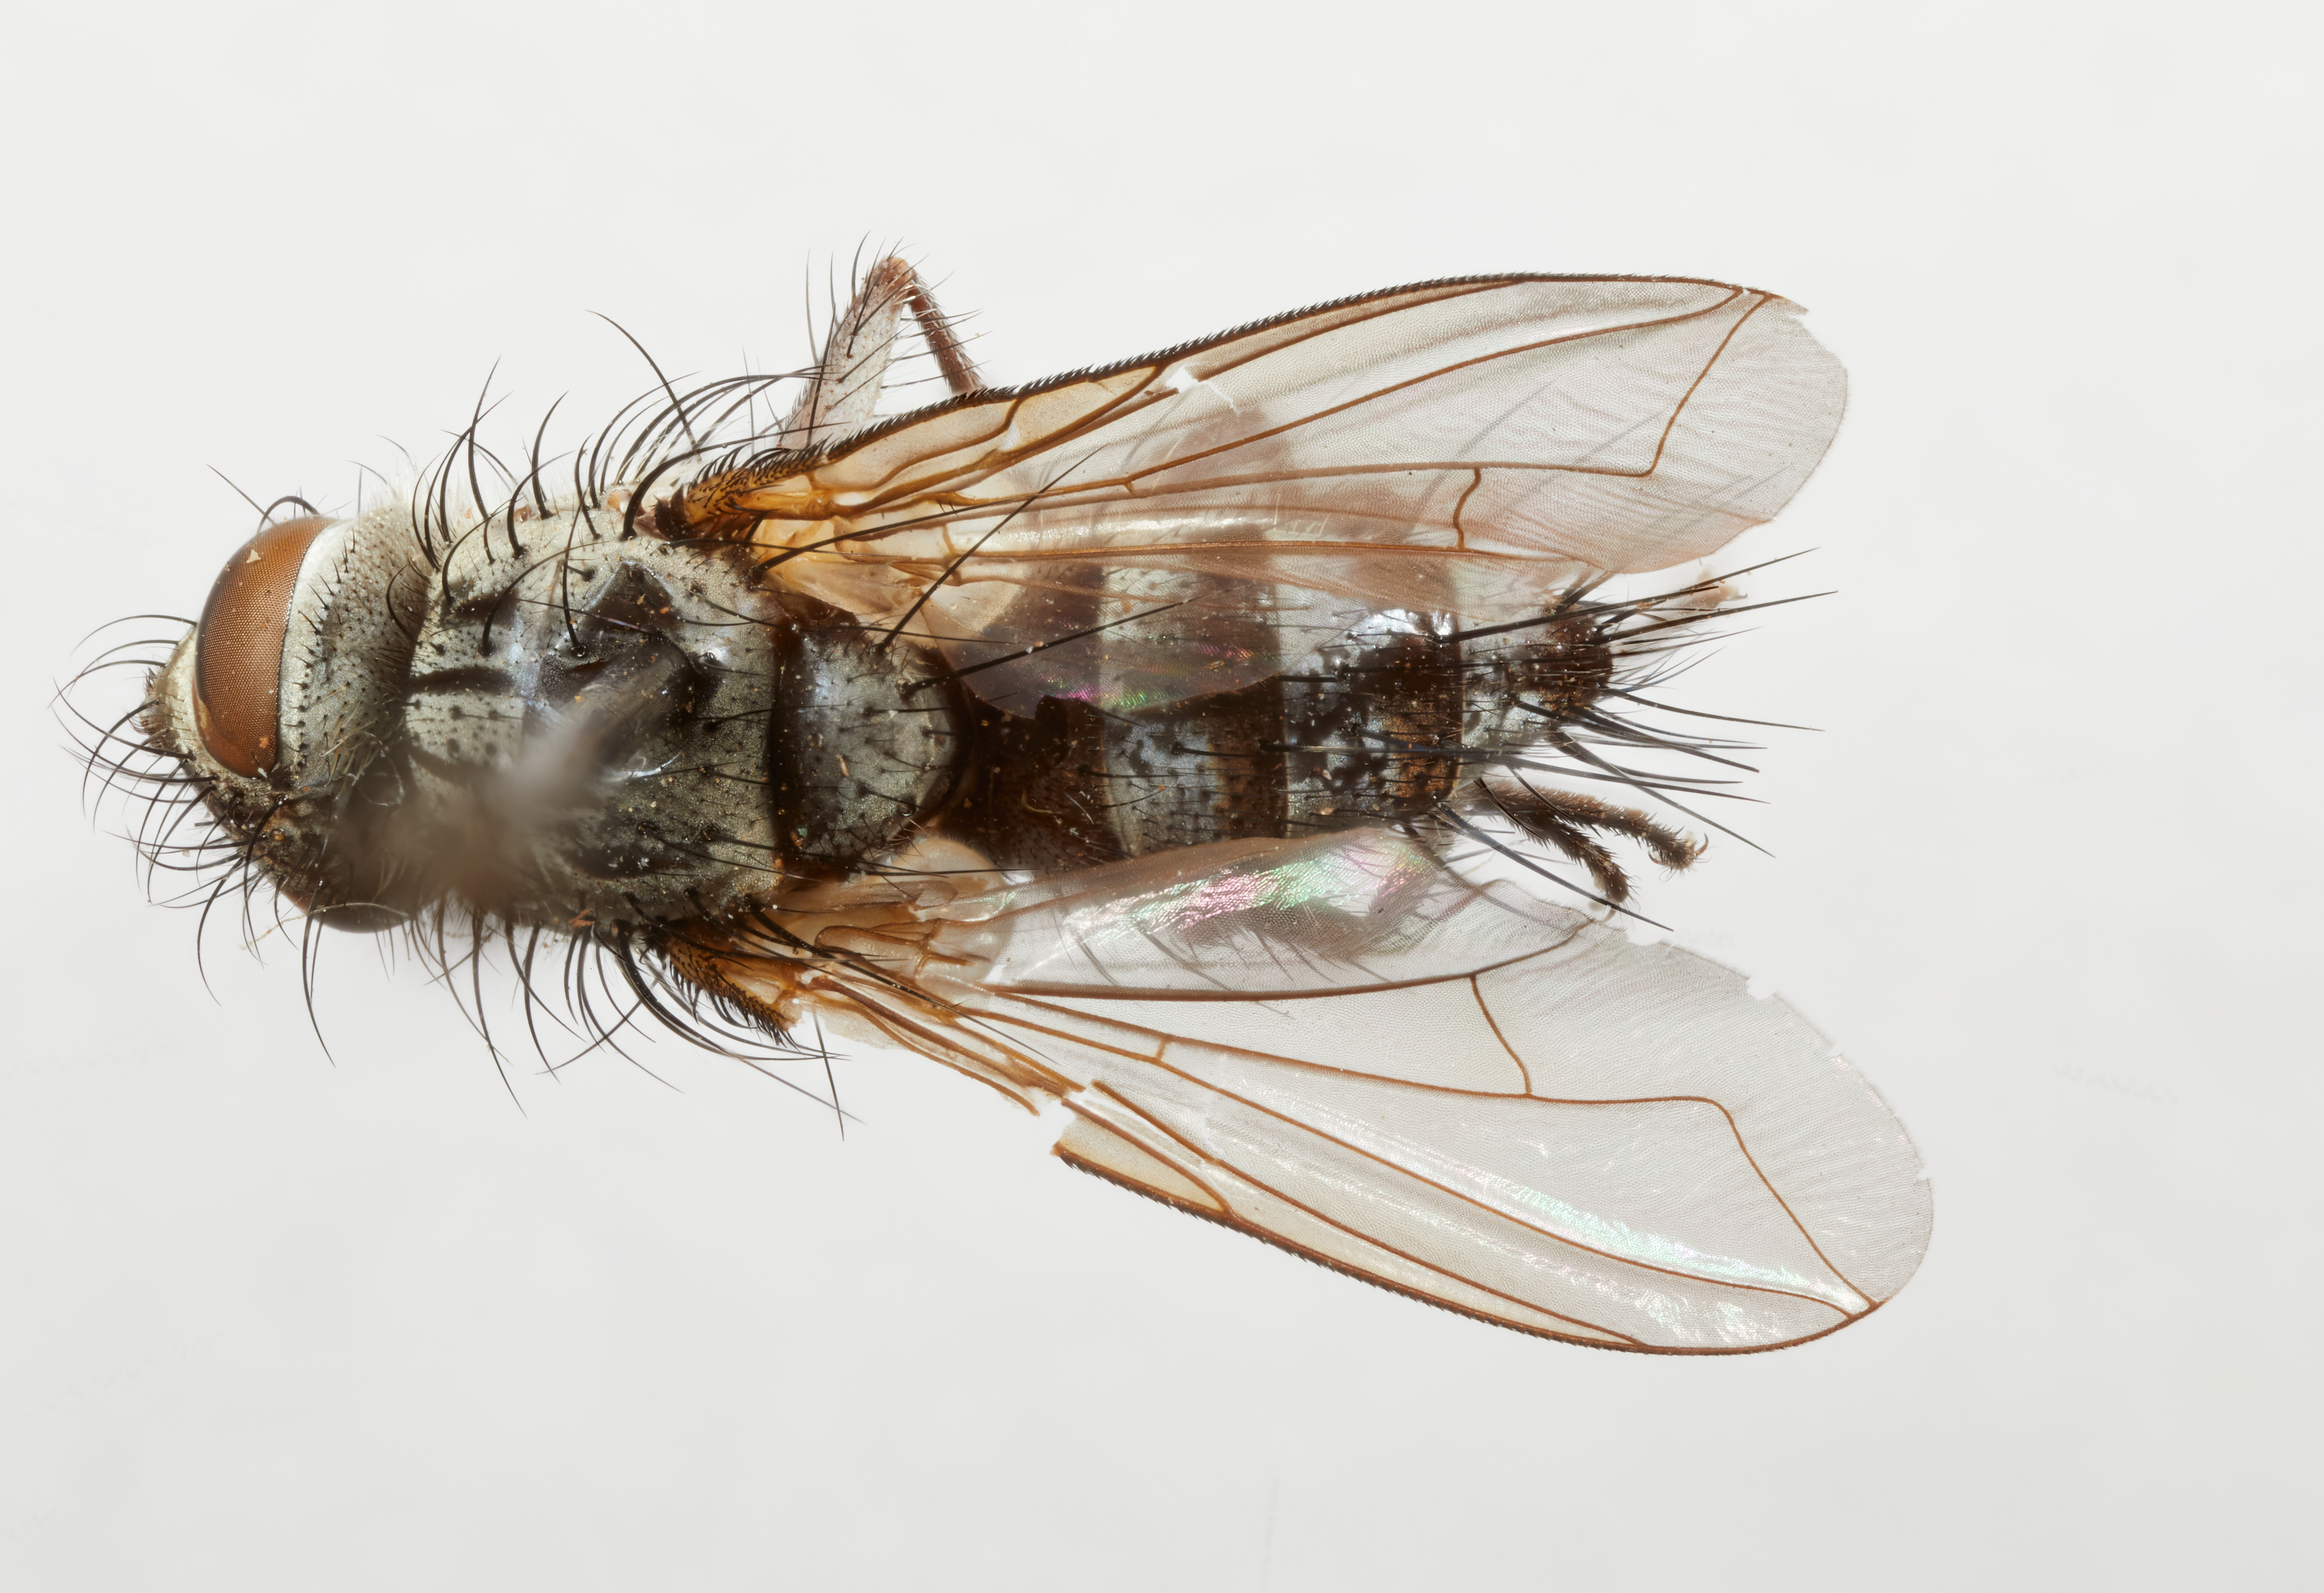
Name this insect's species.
Blondelia cinefacta
